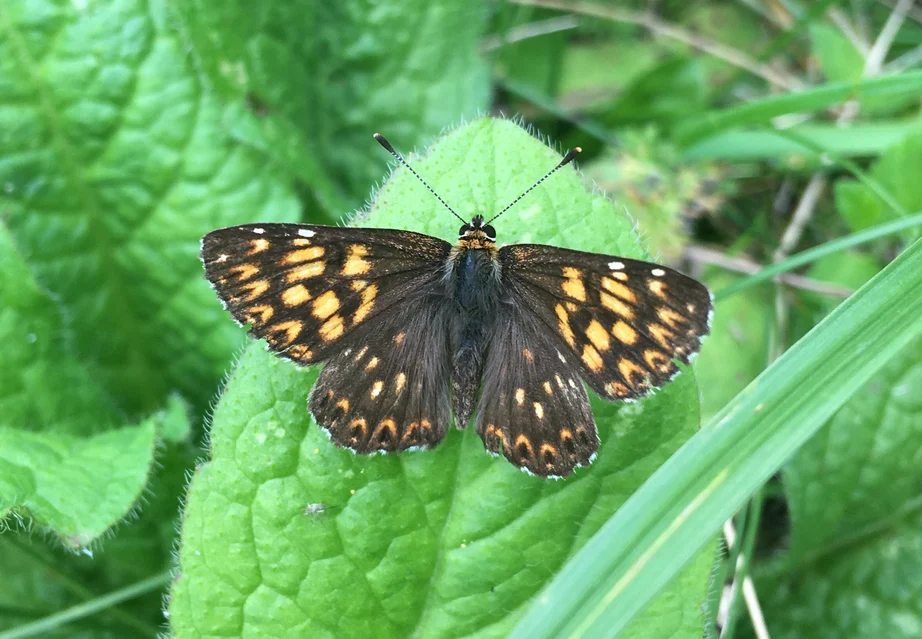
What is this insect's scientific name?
Hamearis lucina
